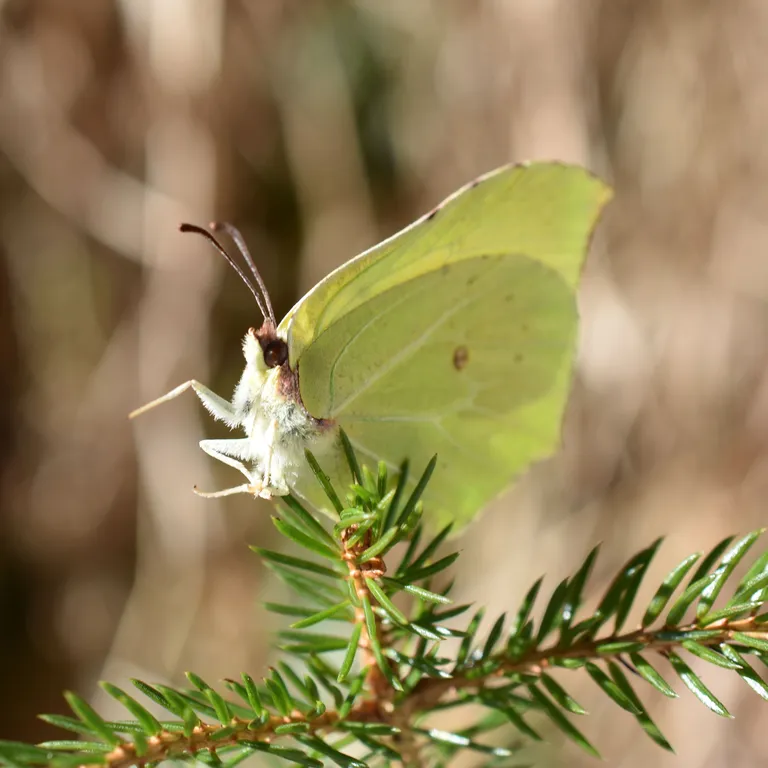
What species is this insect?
Gonepteryx rhamni
